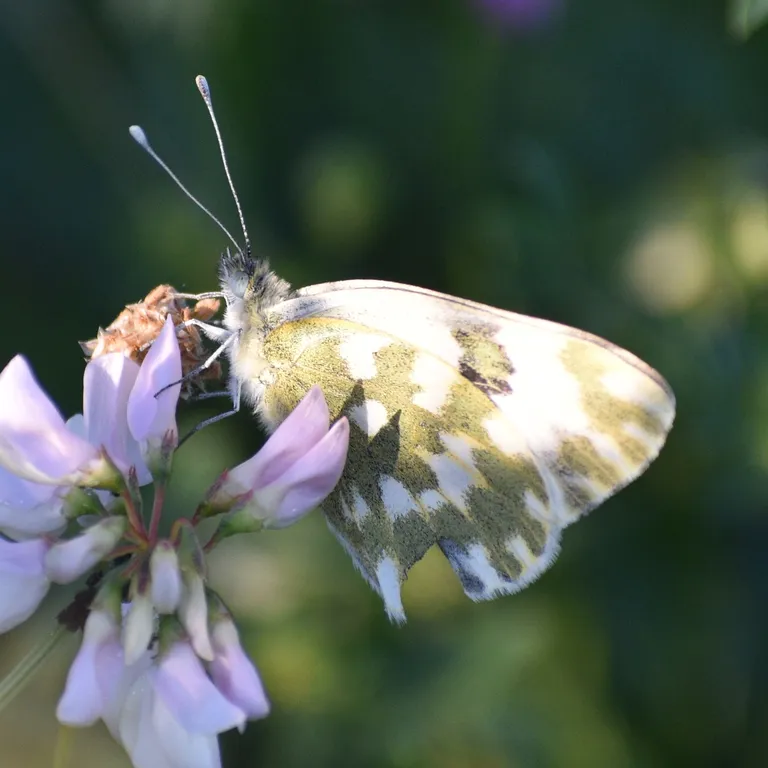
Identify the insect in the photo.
Pontia edusa
